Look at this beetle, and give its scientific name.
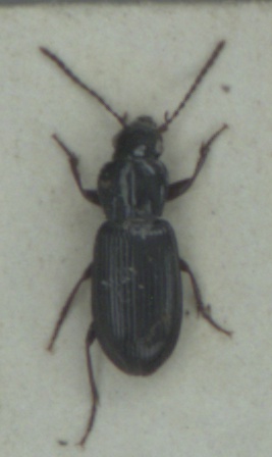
Pterostichus minor
